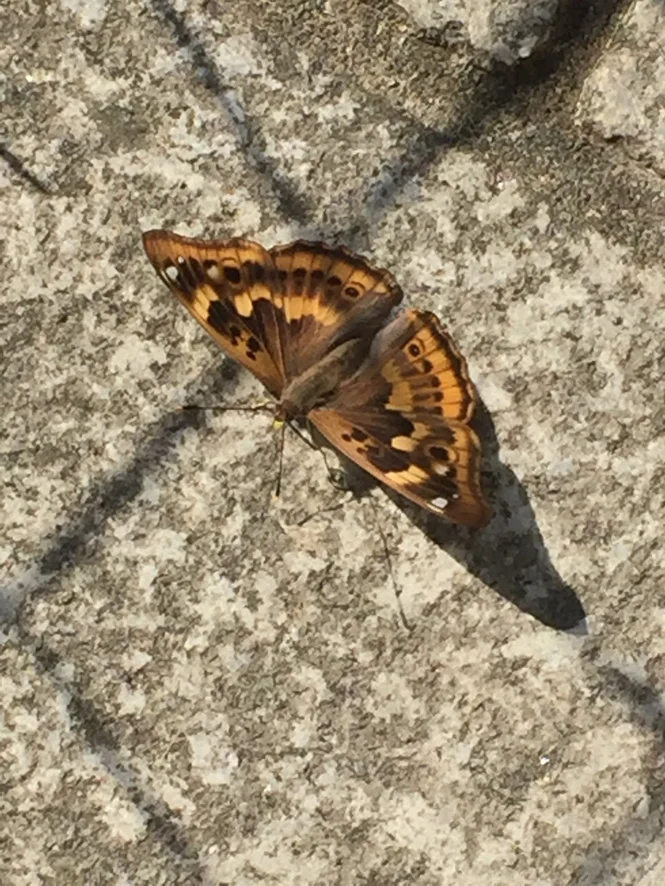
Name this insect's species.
Apatura ilia
